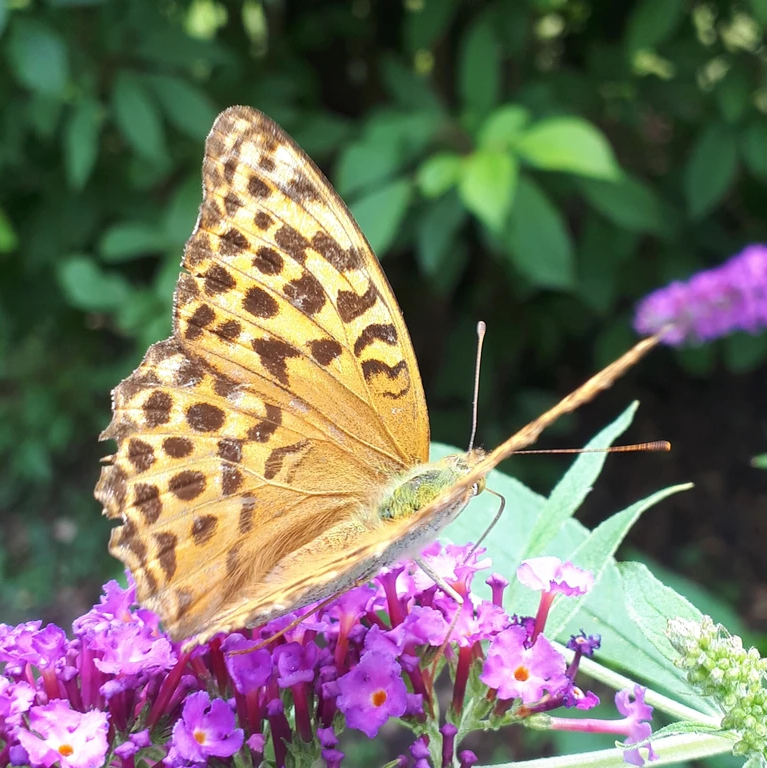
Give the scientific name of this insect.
Argynnis paphia
